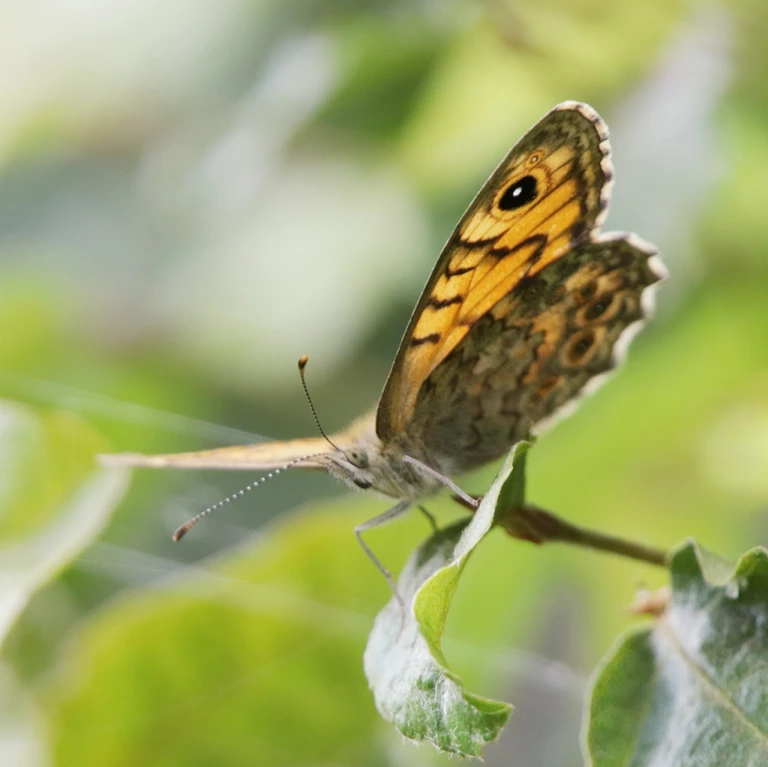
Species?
Lasiommata megera (also Pararge megera)
